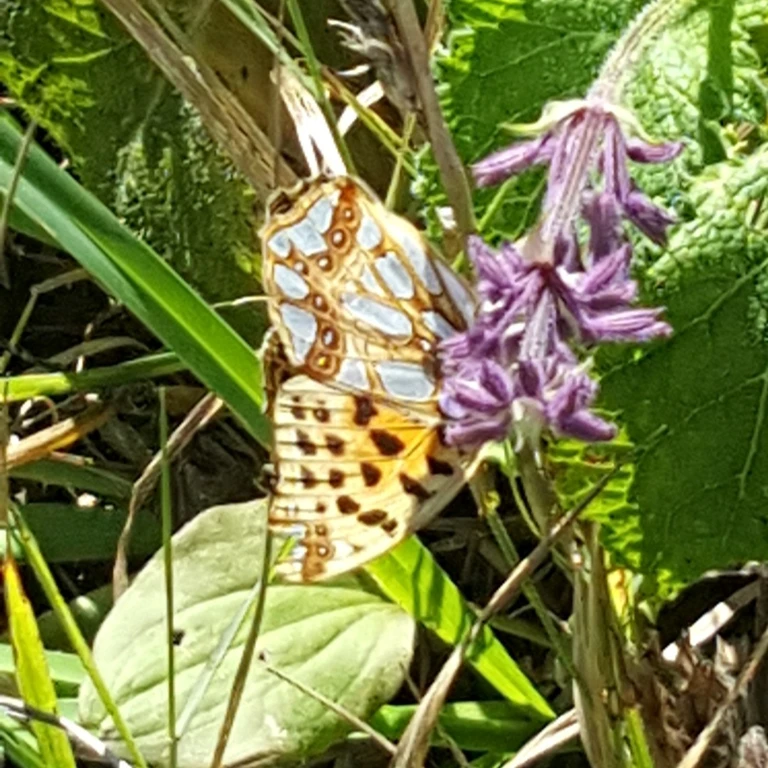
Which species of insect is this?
Issoria lathonia
